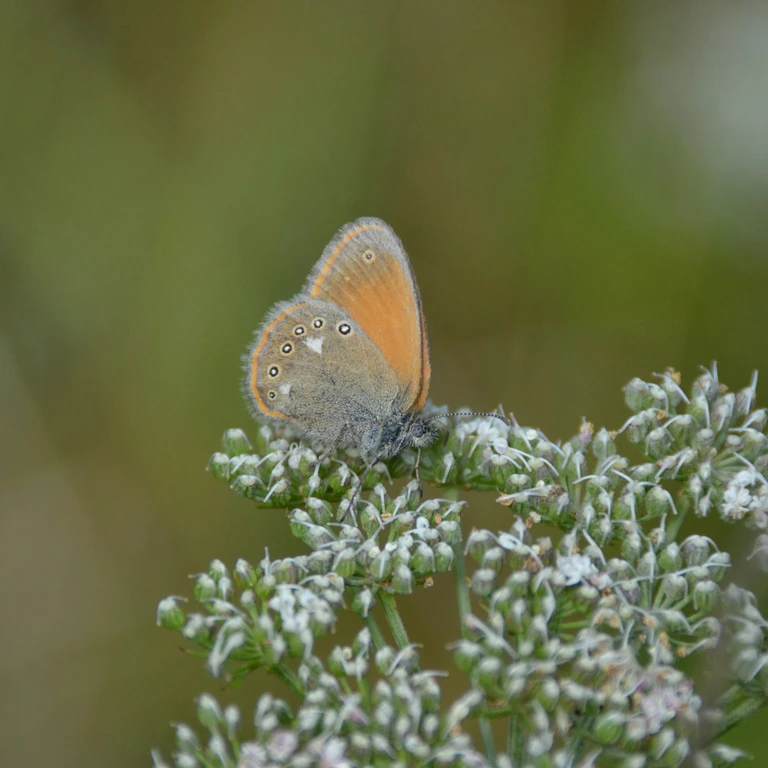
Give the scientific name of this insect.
Coenonympha glycerion (also Coenonympha iphis)
